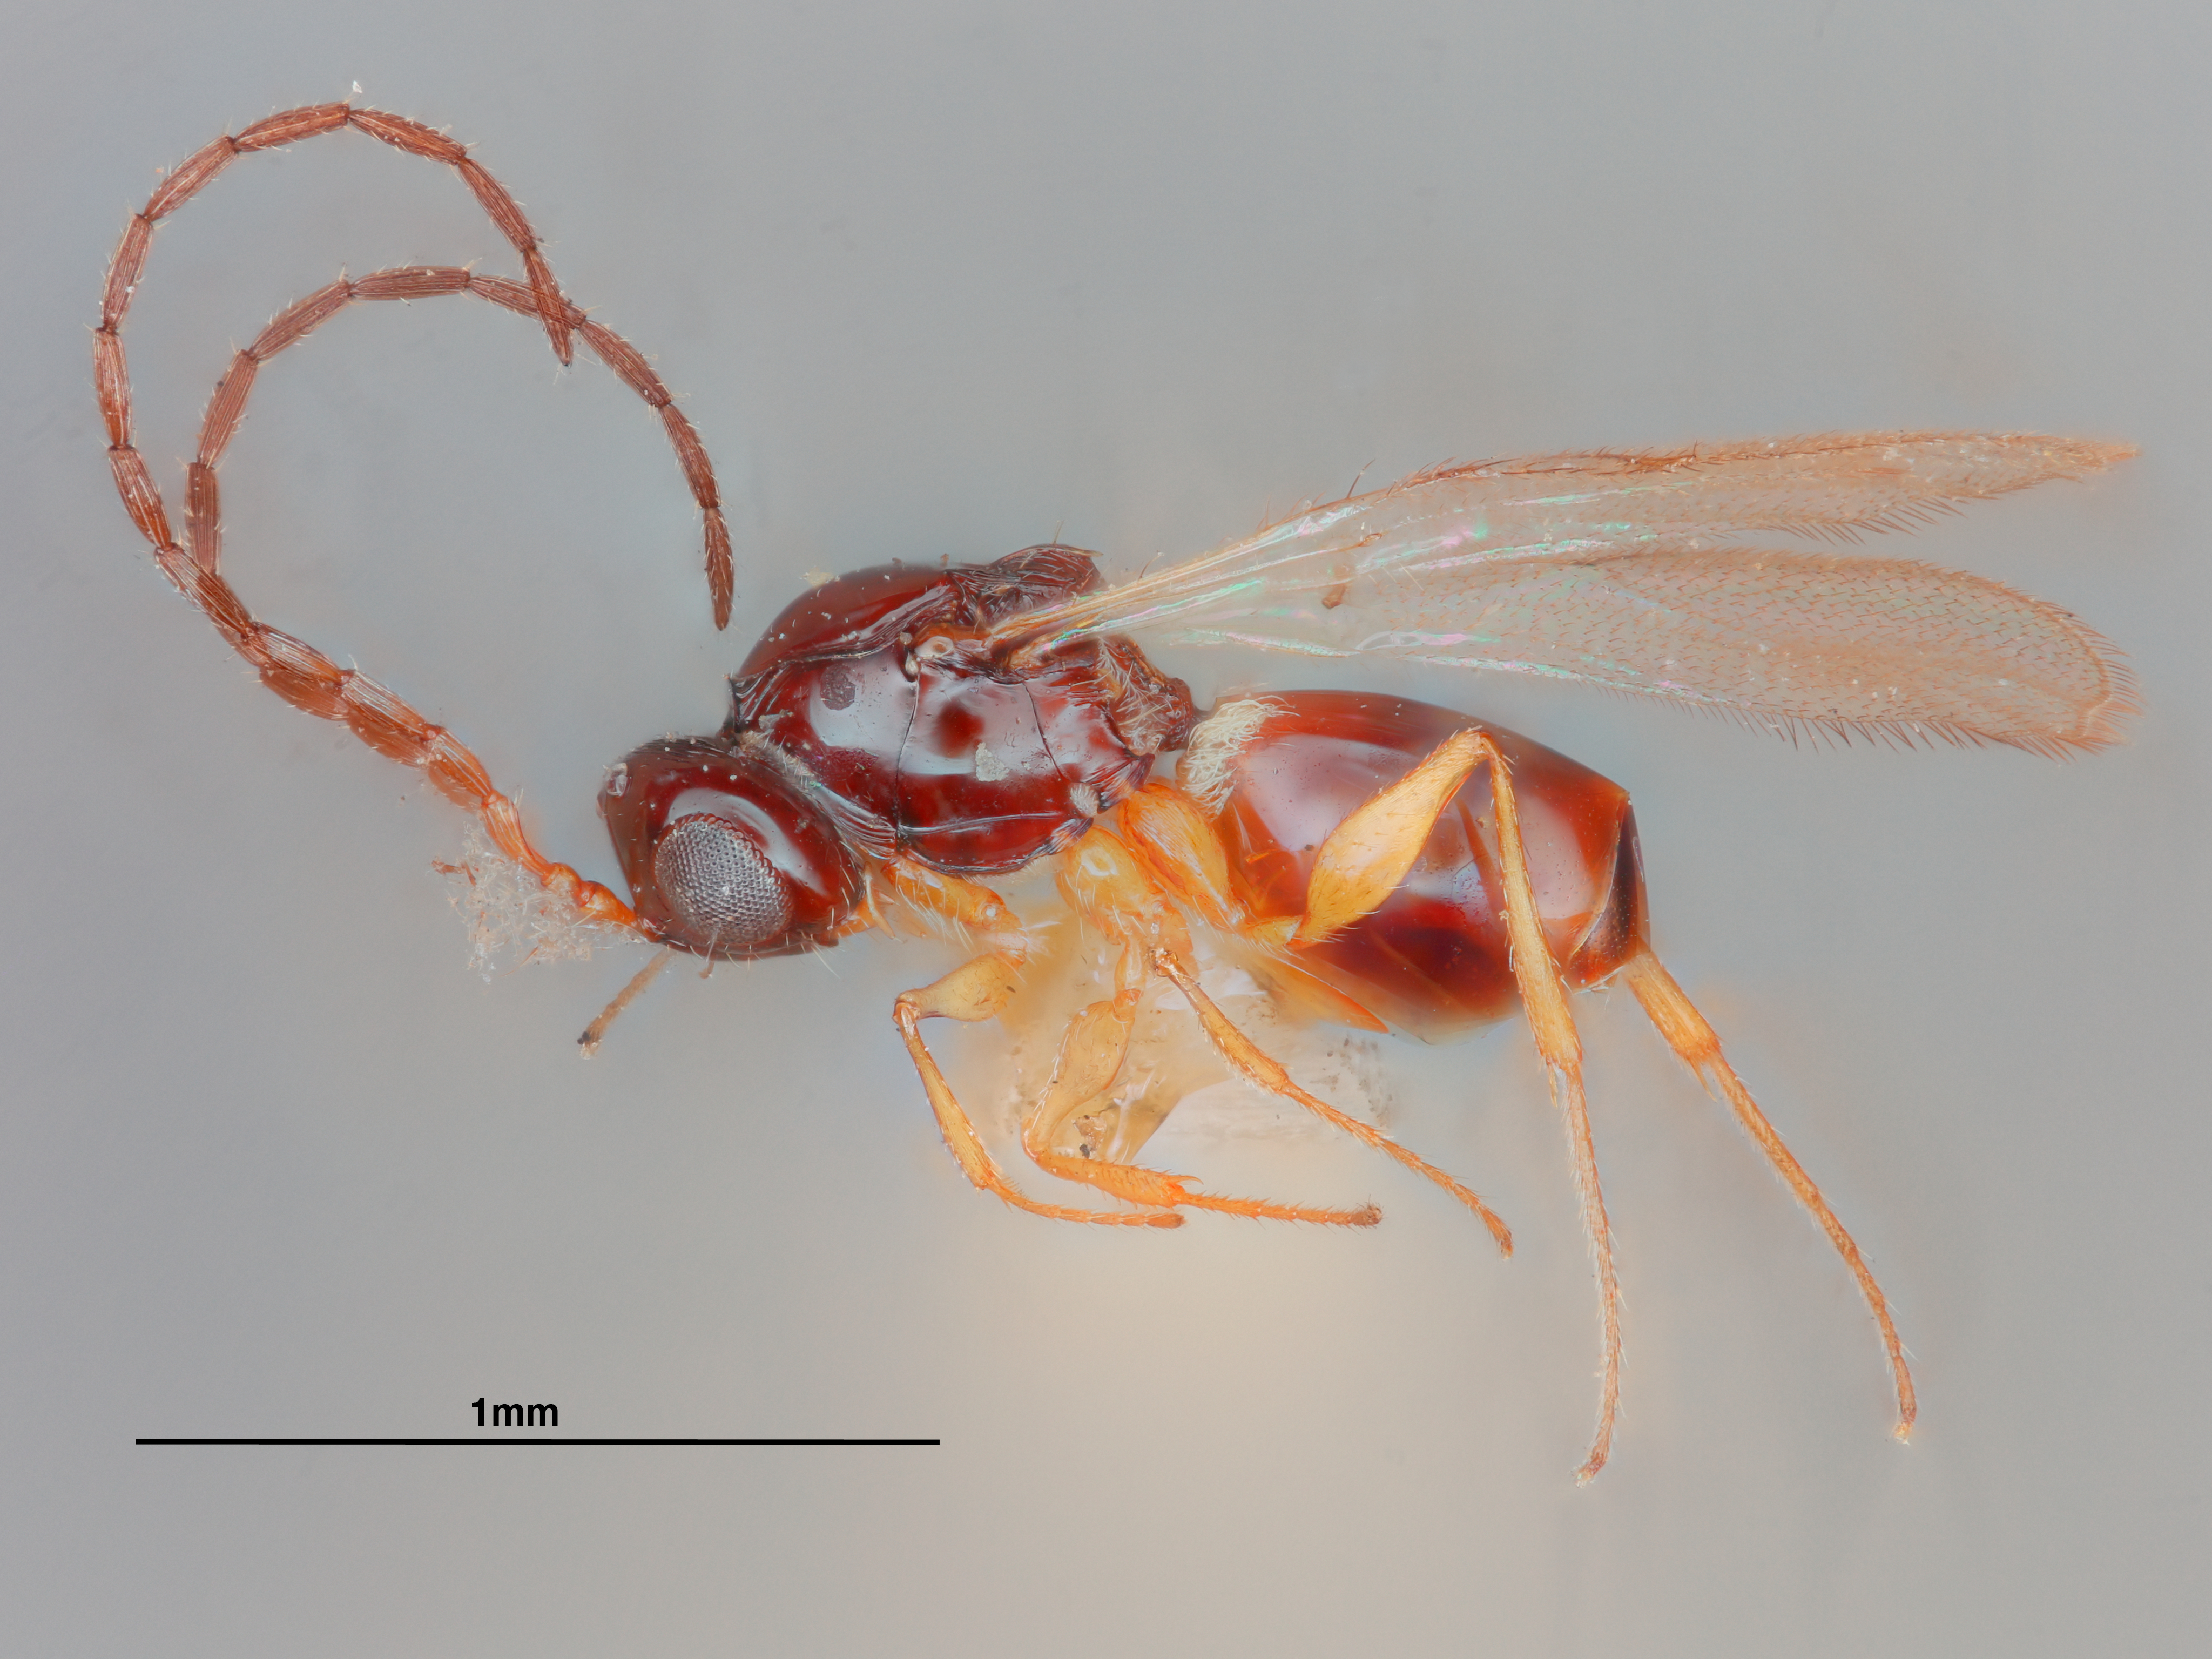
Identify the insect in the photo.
Kleidotoma phillippensis
